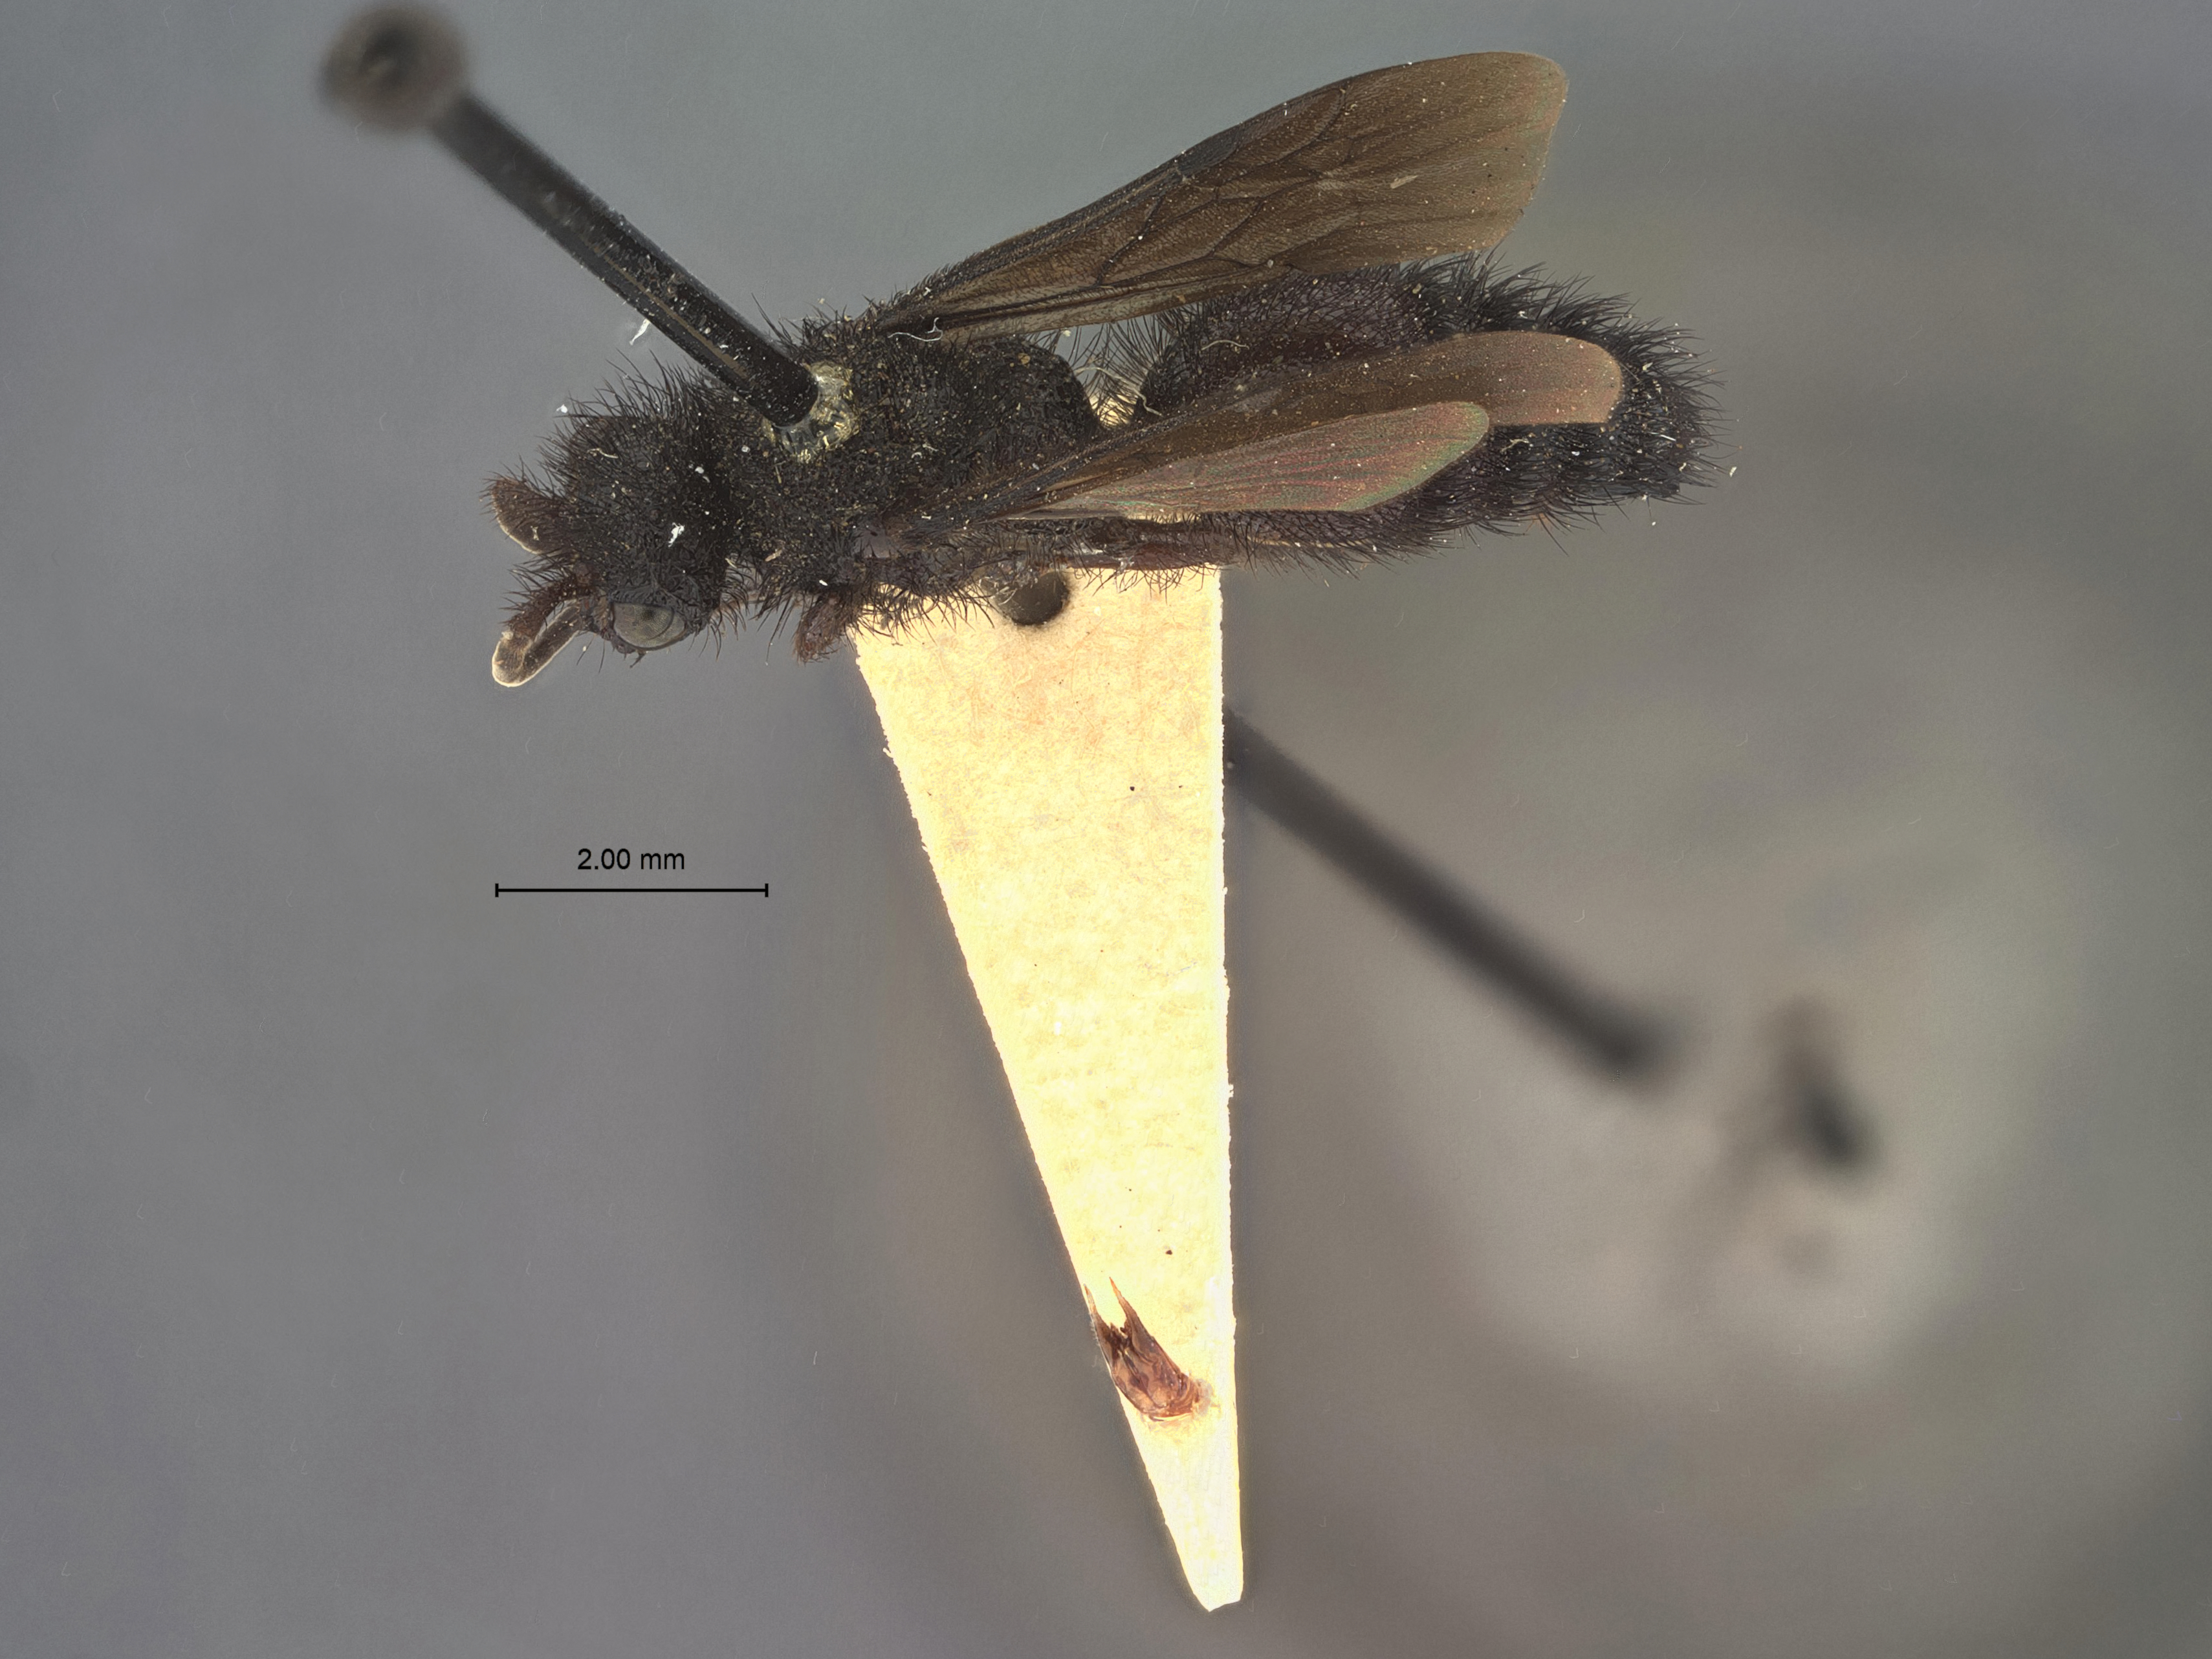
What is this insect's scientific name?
Sphaeropthalma anthracina
